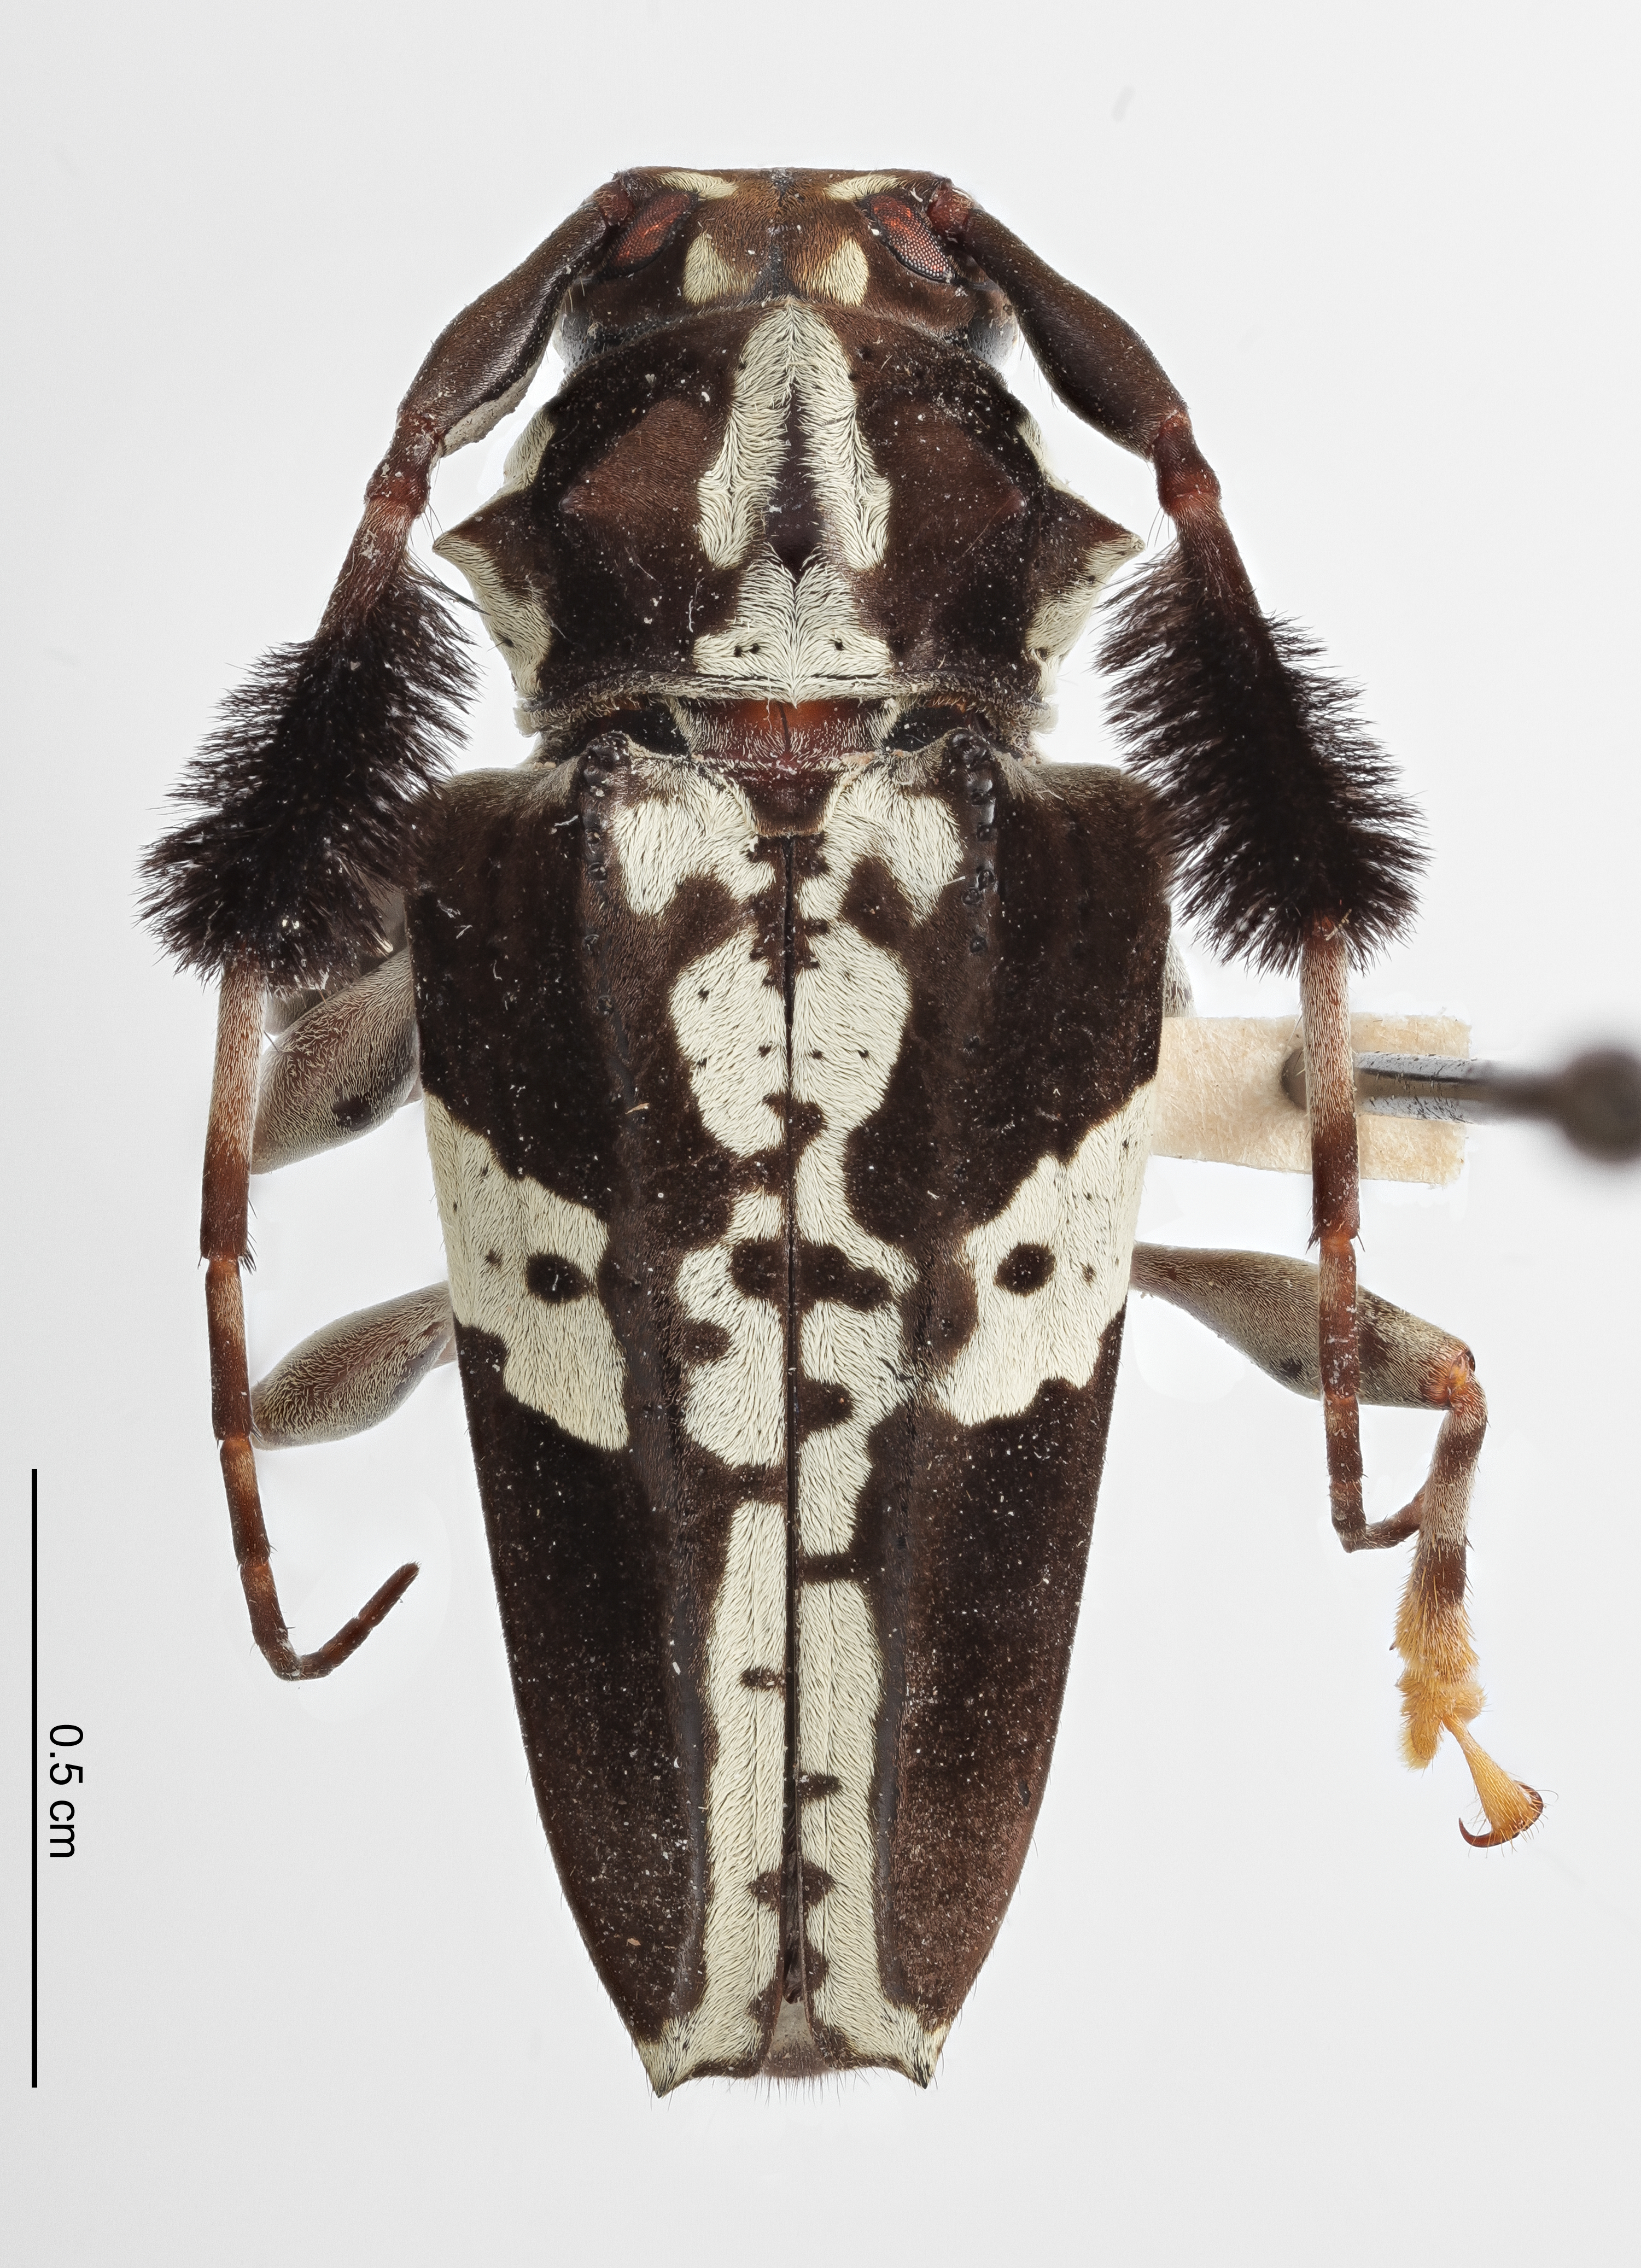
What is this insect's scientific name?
Discopus comes
